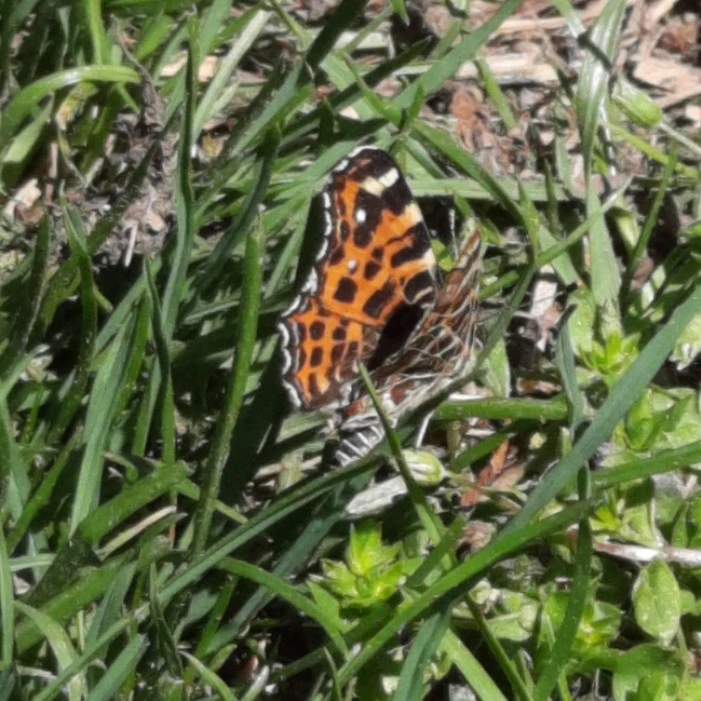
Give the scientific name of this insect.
Araschnia levana
